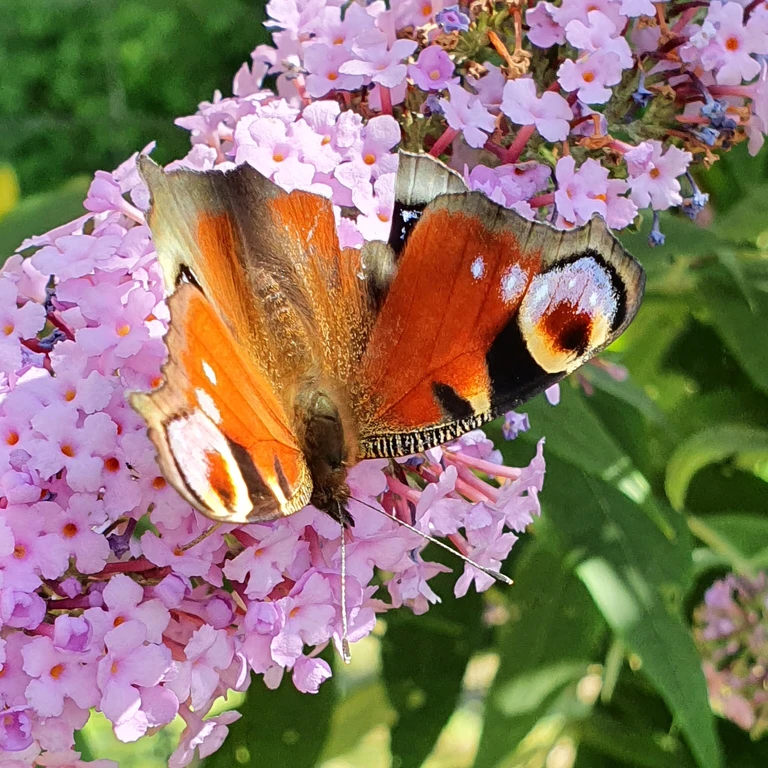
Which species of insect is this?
Aglais io
